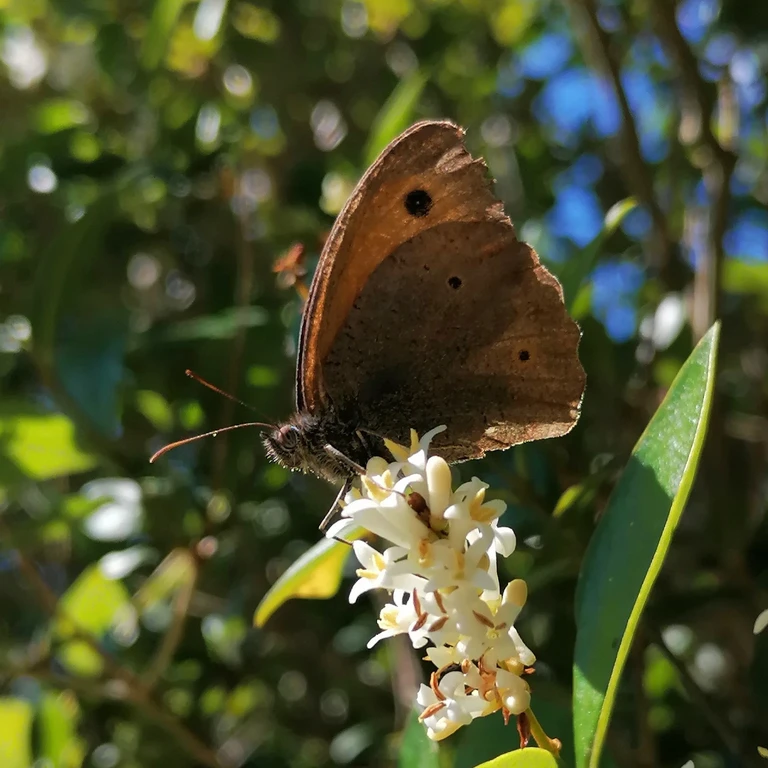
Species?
Maniola jurtina
